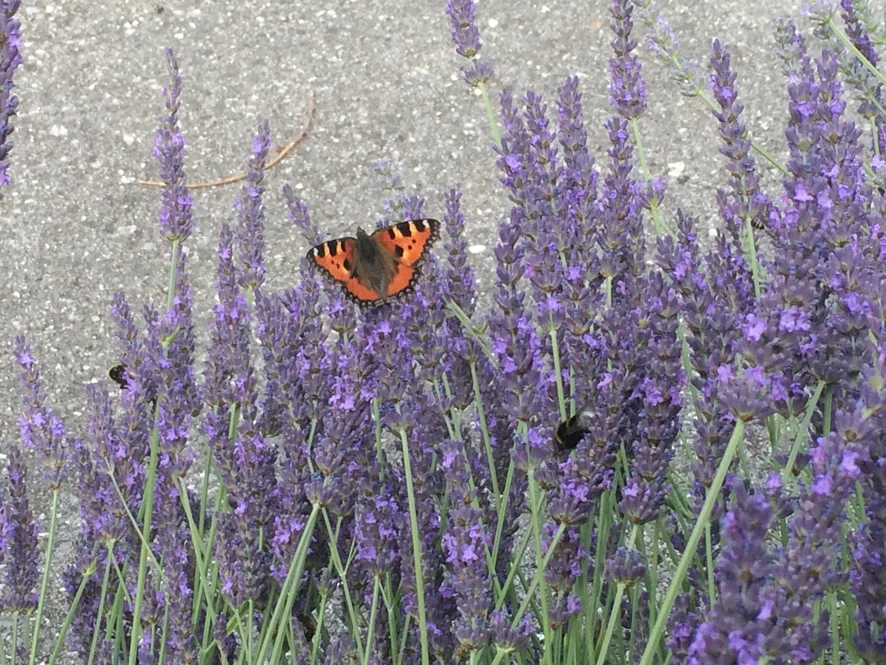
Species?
Aglais urticae
